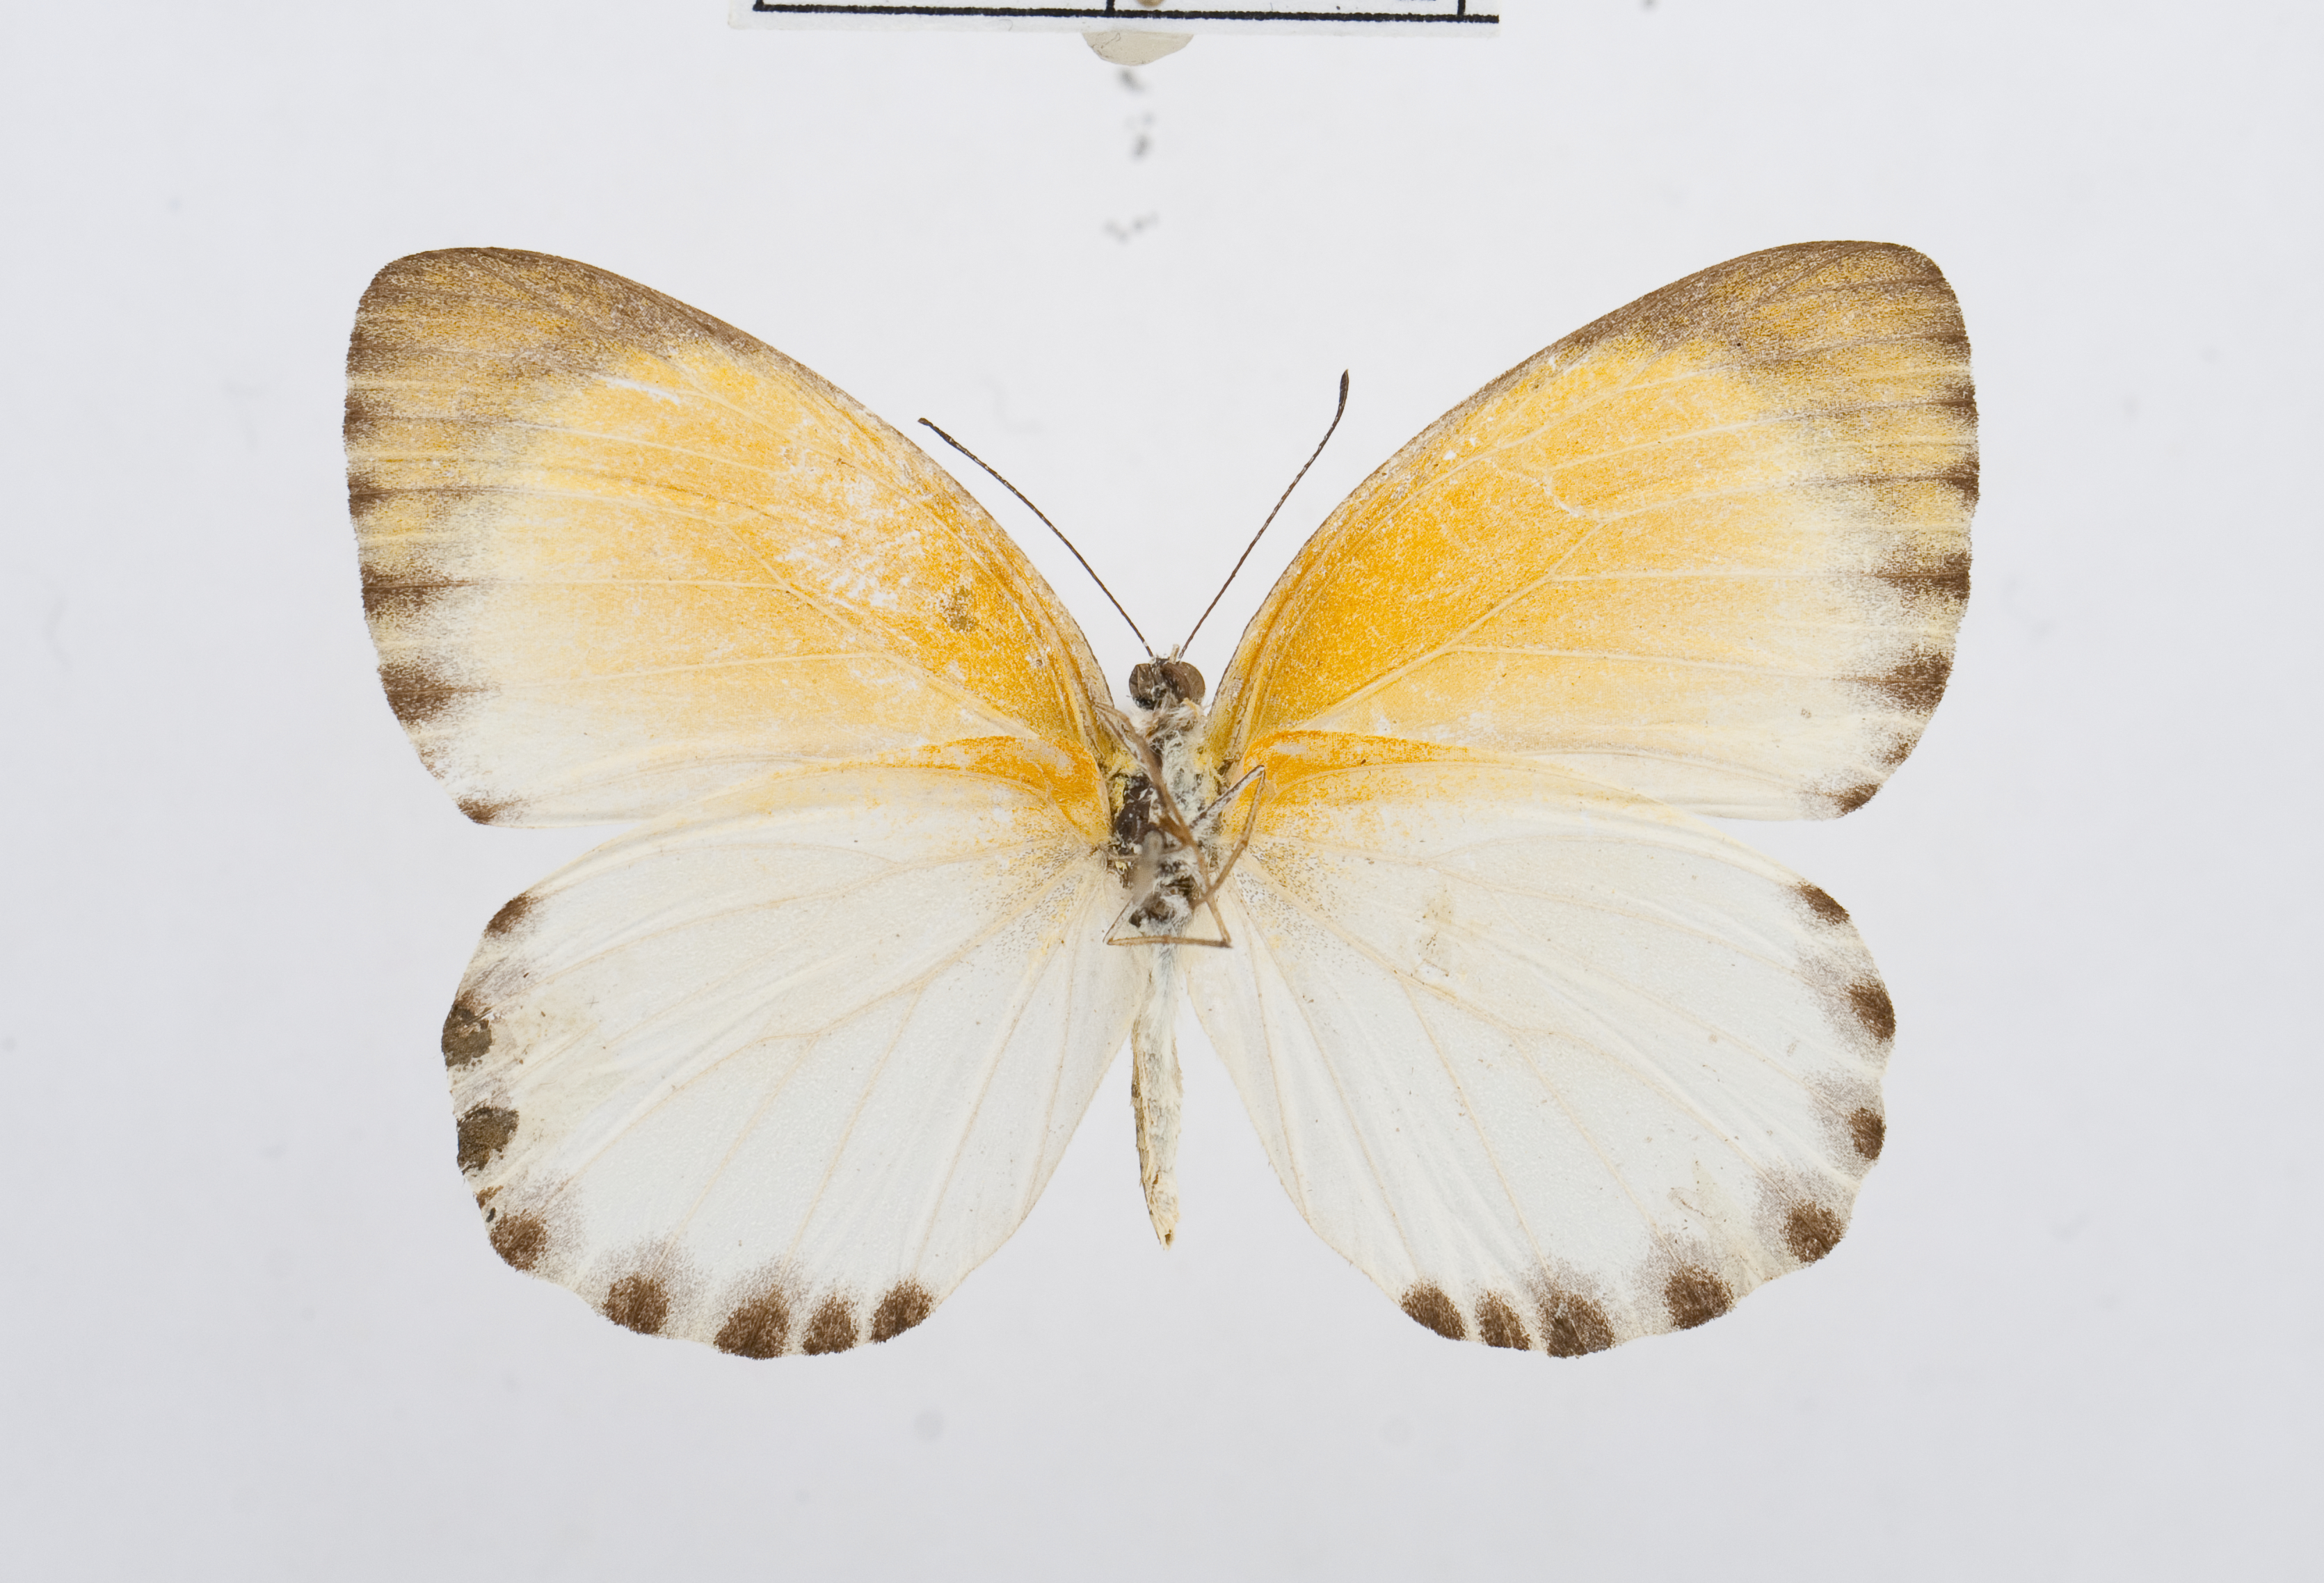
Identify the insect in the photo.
Appias sylvia
